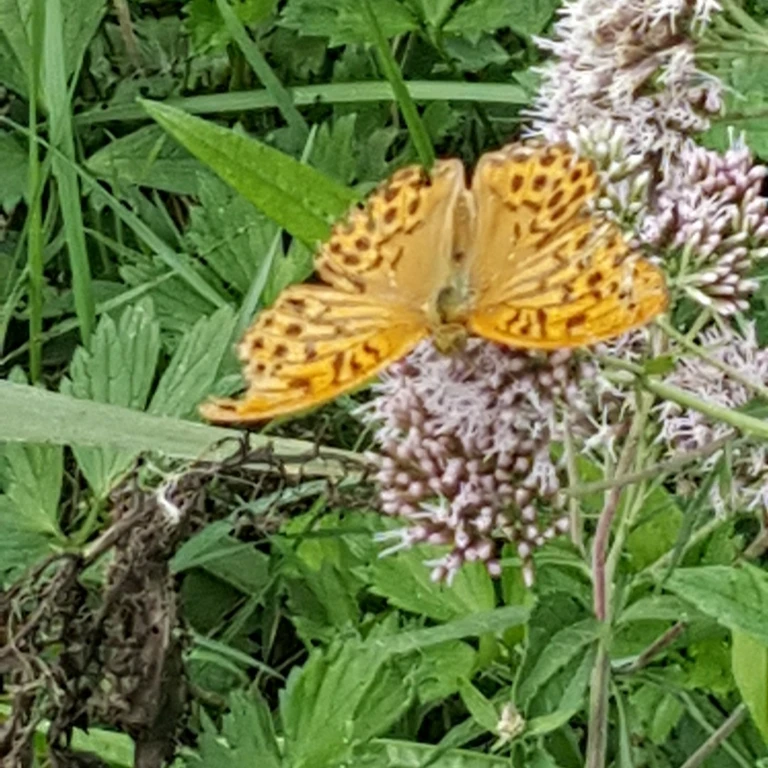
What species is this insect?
Argynnis paphia
